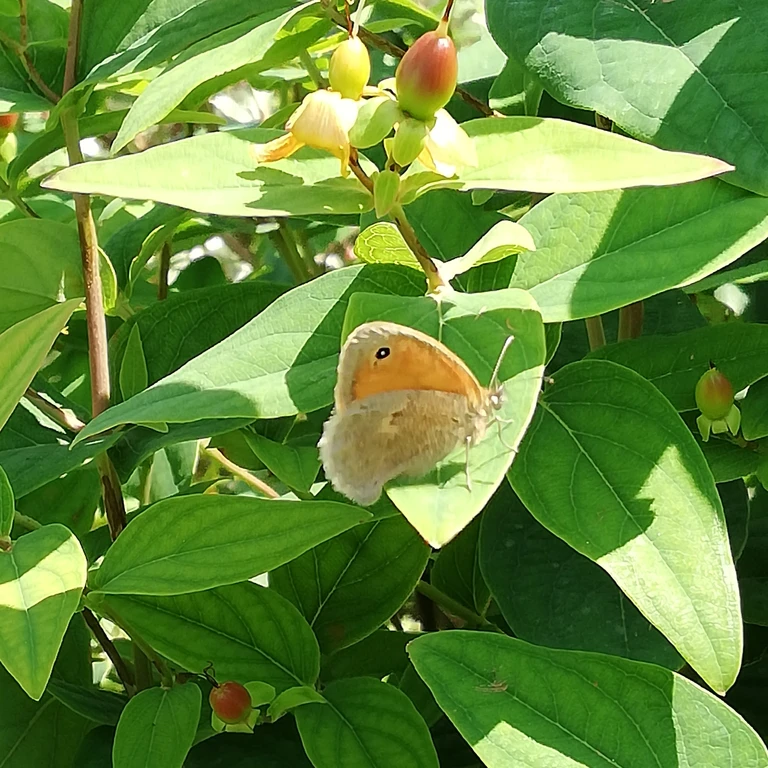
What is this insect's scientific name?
Coenonympha pamphilus
